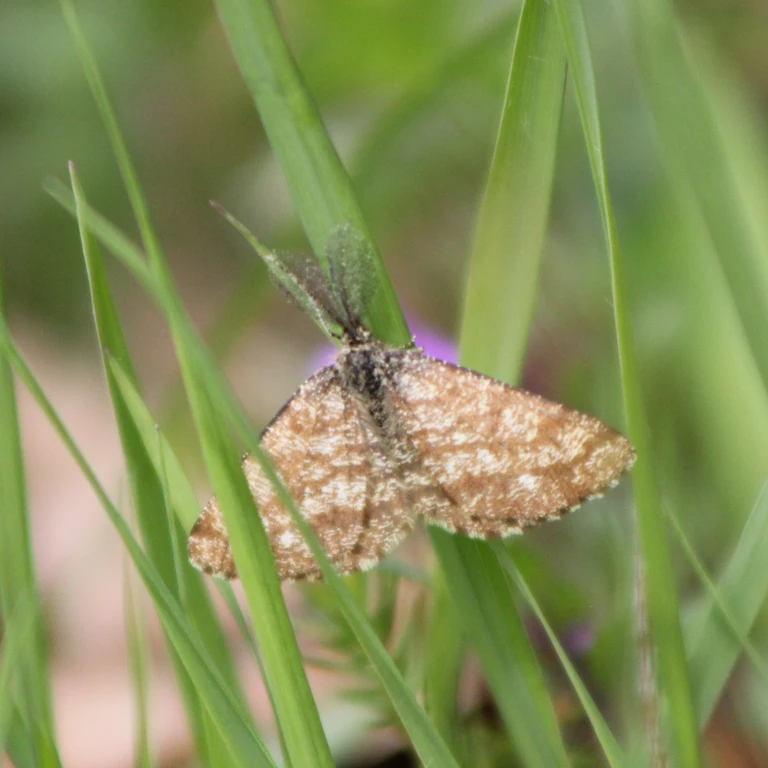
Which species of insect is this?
Ematurga atomaria
